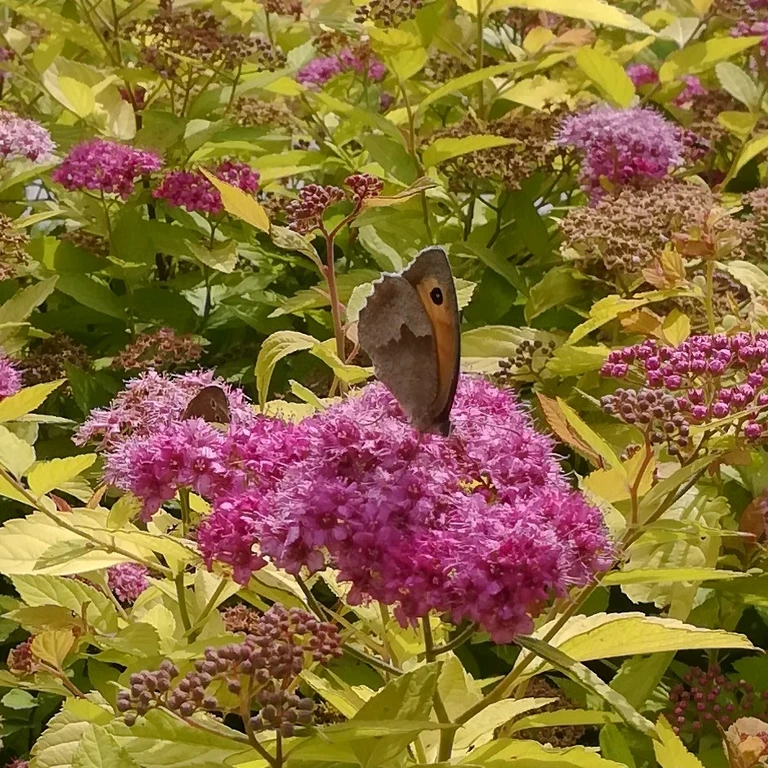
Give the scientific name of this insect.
Maniola jurtina
